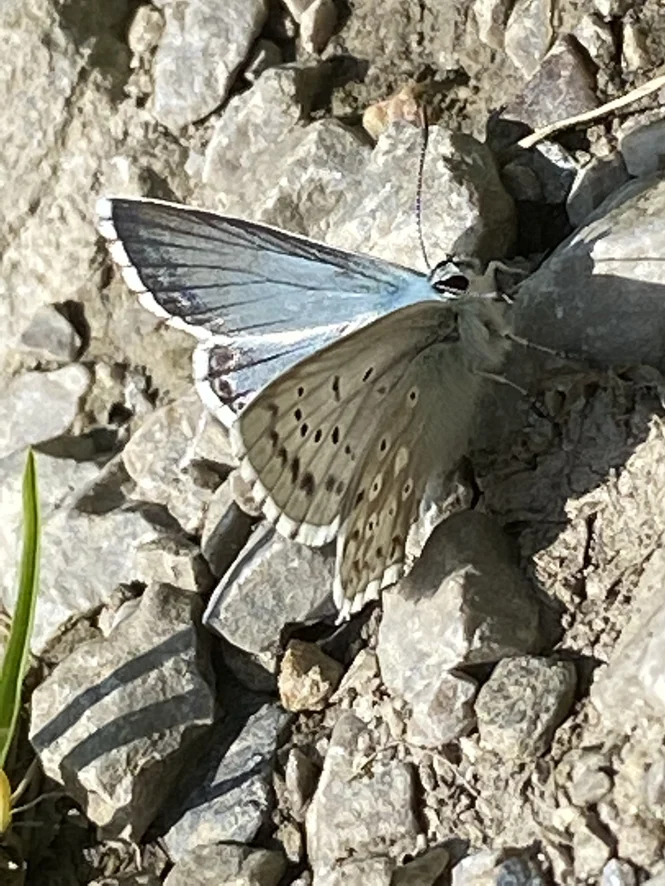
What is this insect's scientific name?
Lysandra coridon
